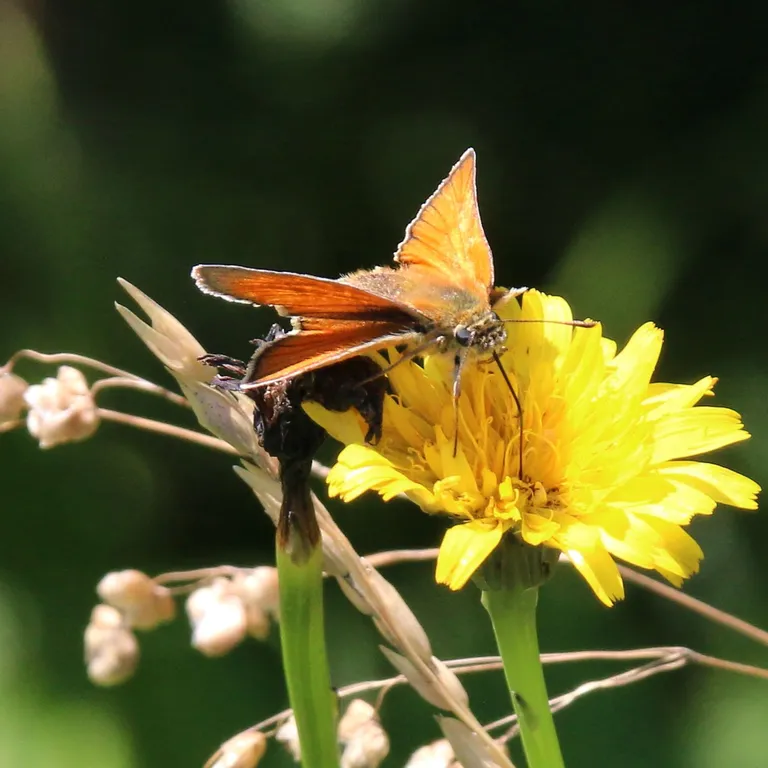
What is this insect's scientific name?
Thymelicus sylvestris
